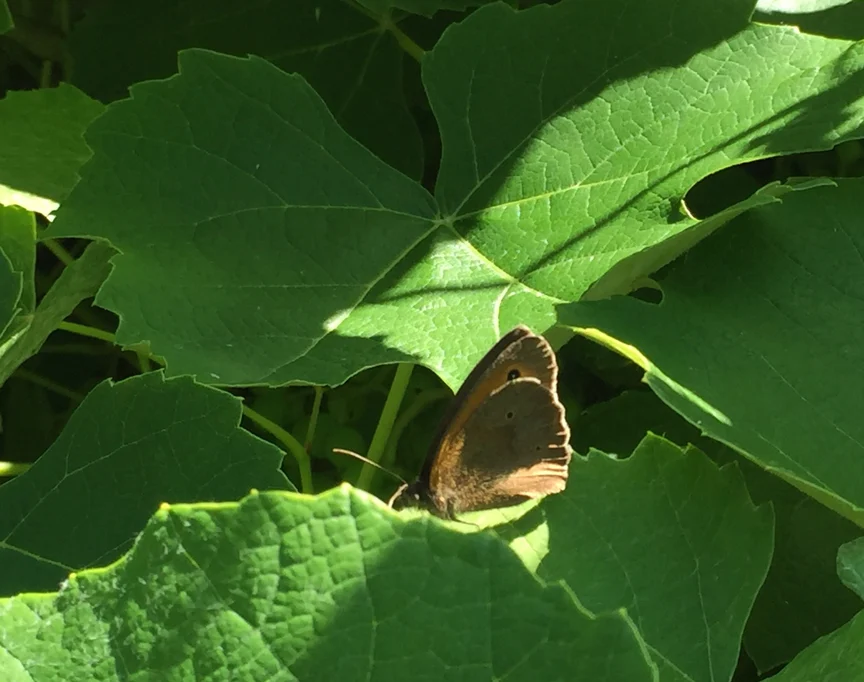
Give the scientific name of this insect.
Maniola jurtina
